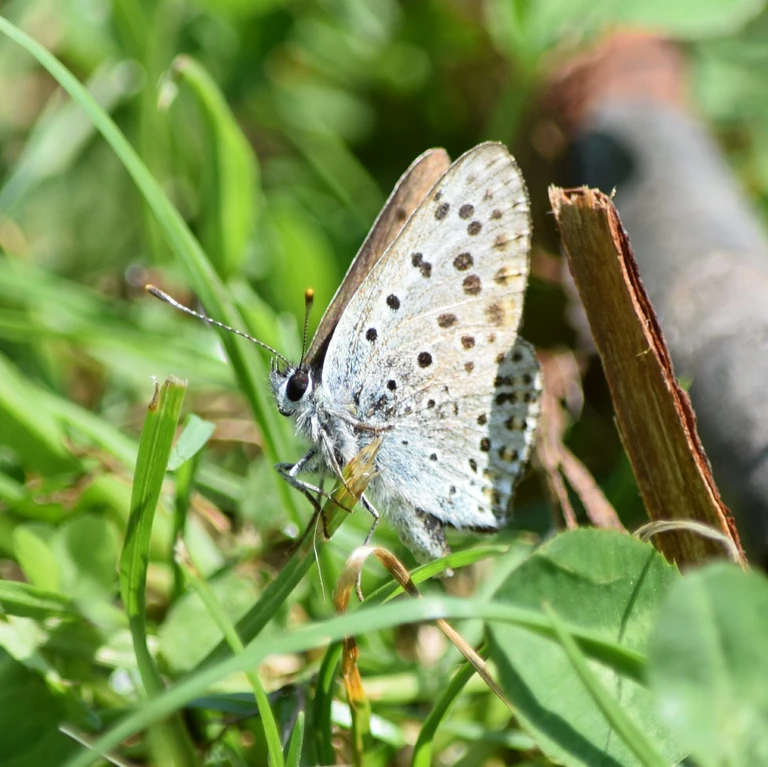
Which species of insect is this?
Lycaena tityrus (also Loweia tityrus)
